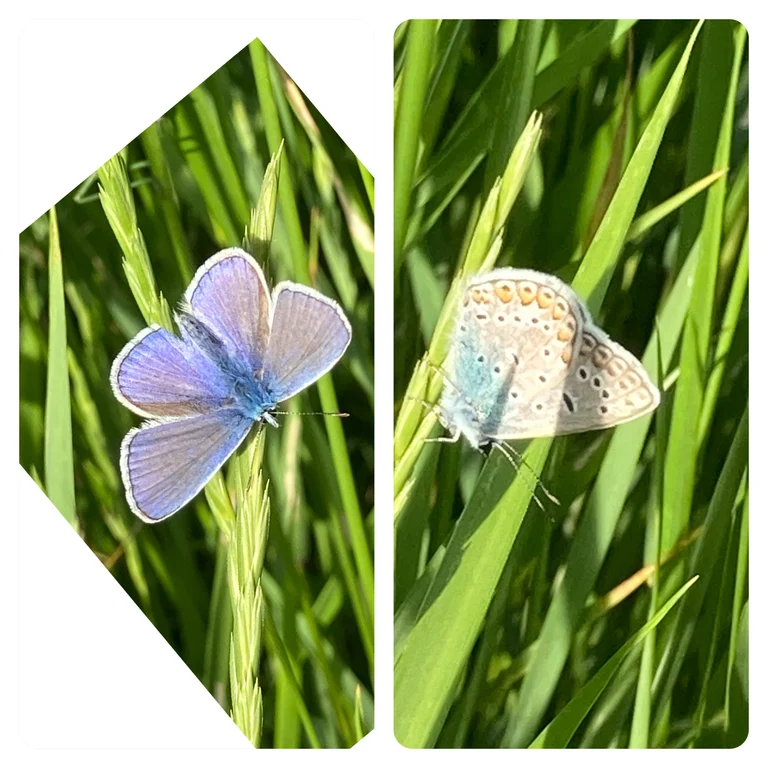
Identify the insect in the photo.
Polyommatus icarus
